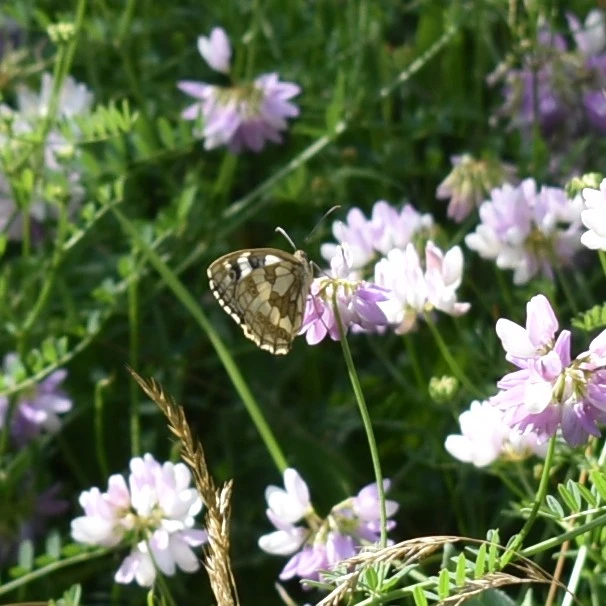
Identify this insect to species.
Melanargia galathea
